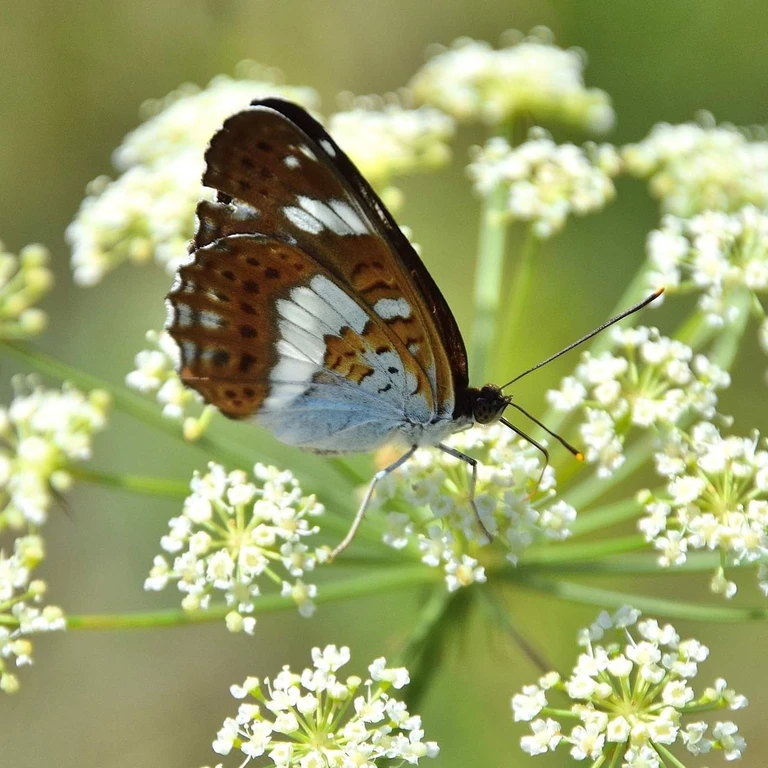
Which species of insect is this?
Limenitis camilla (also Ladoga camilla)
